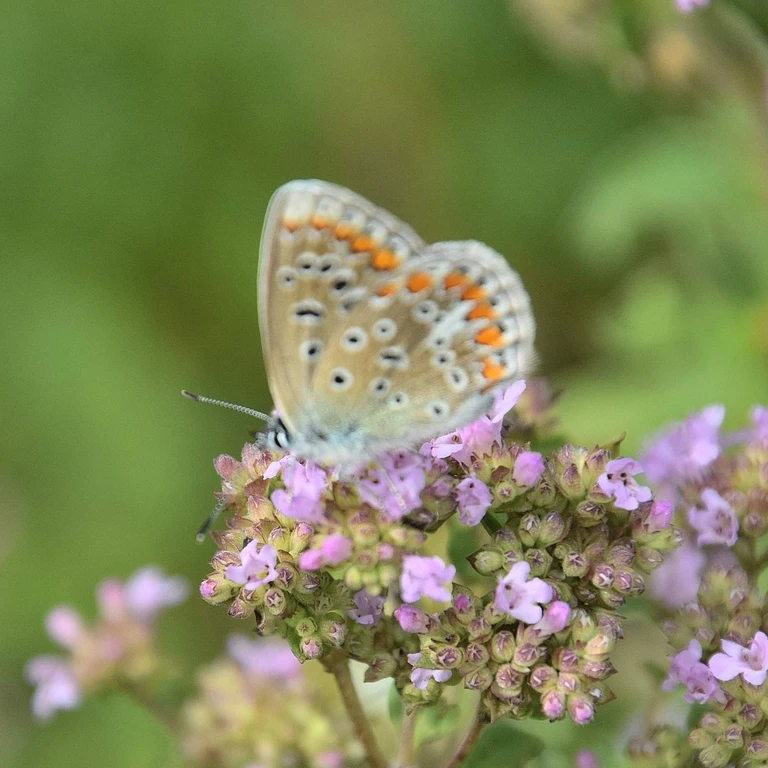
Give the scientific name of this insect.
Polyommatus icarus
